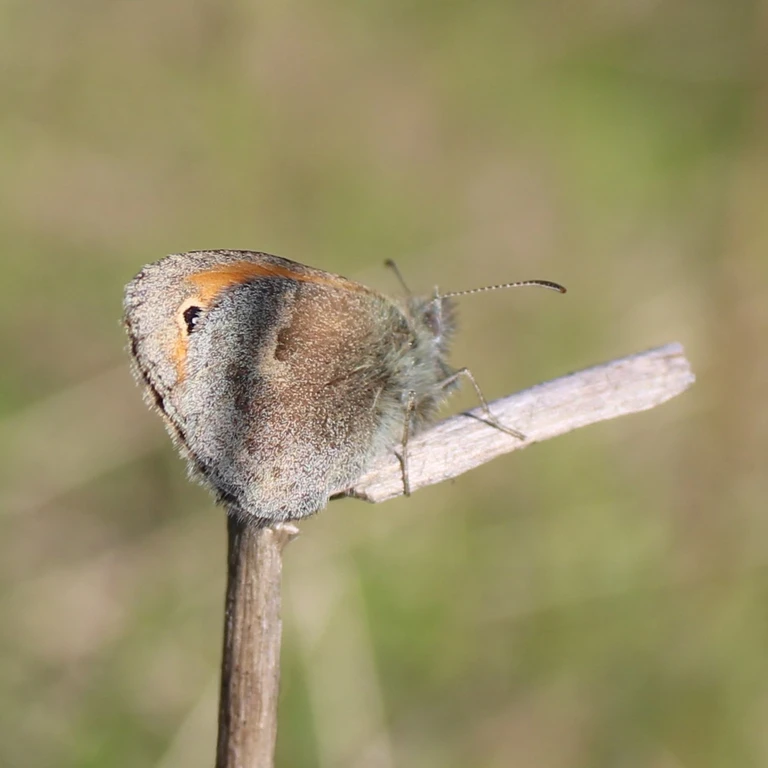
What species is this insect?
Coenonympha pamphilus
